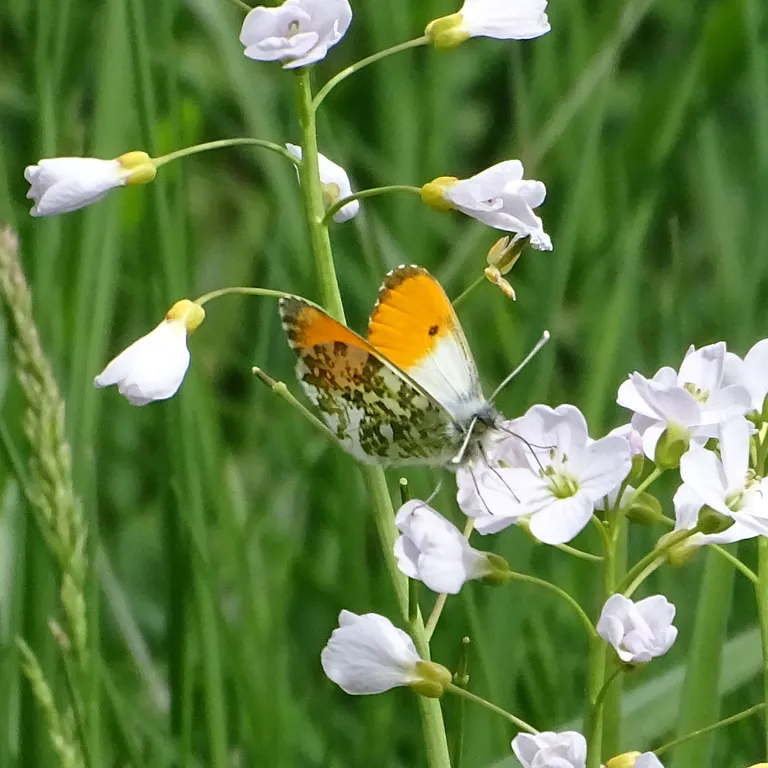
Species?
Anthocharis cardamines
